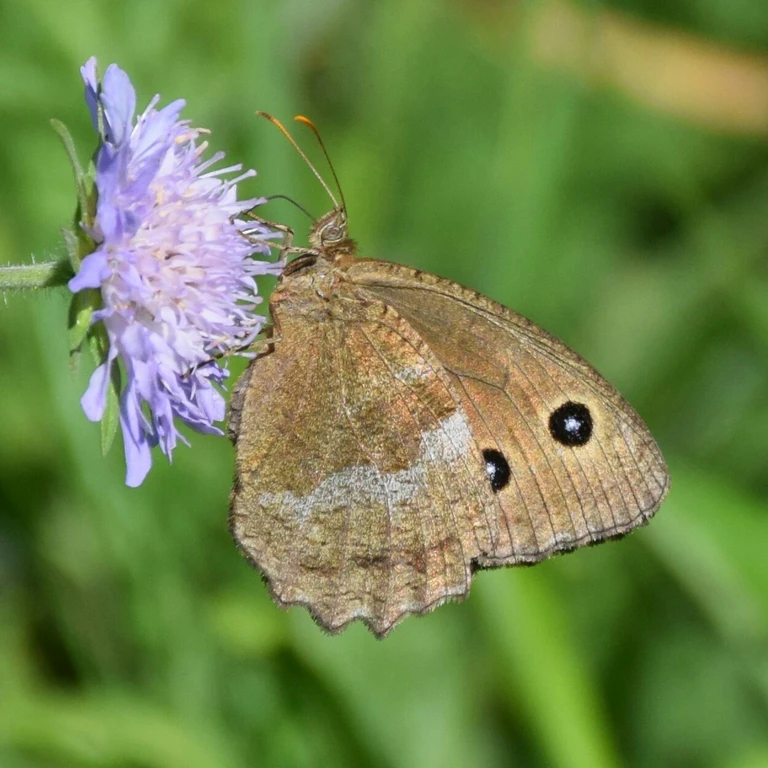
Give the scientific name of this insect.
Minois dryas
